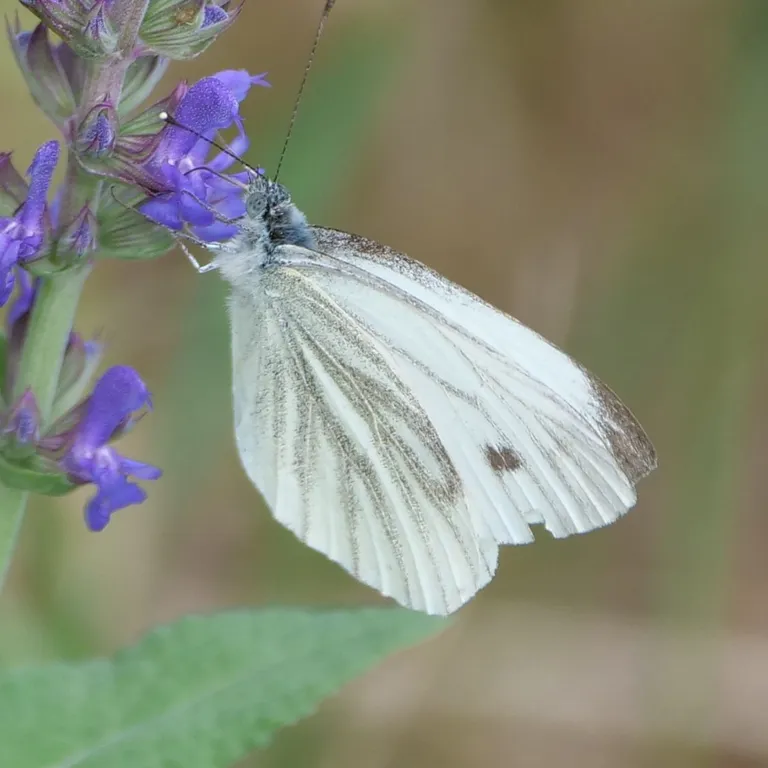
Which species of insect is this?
Pieris napi
